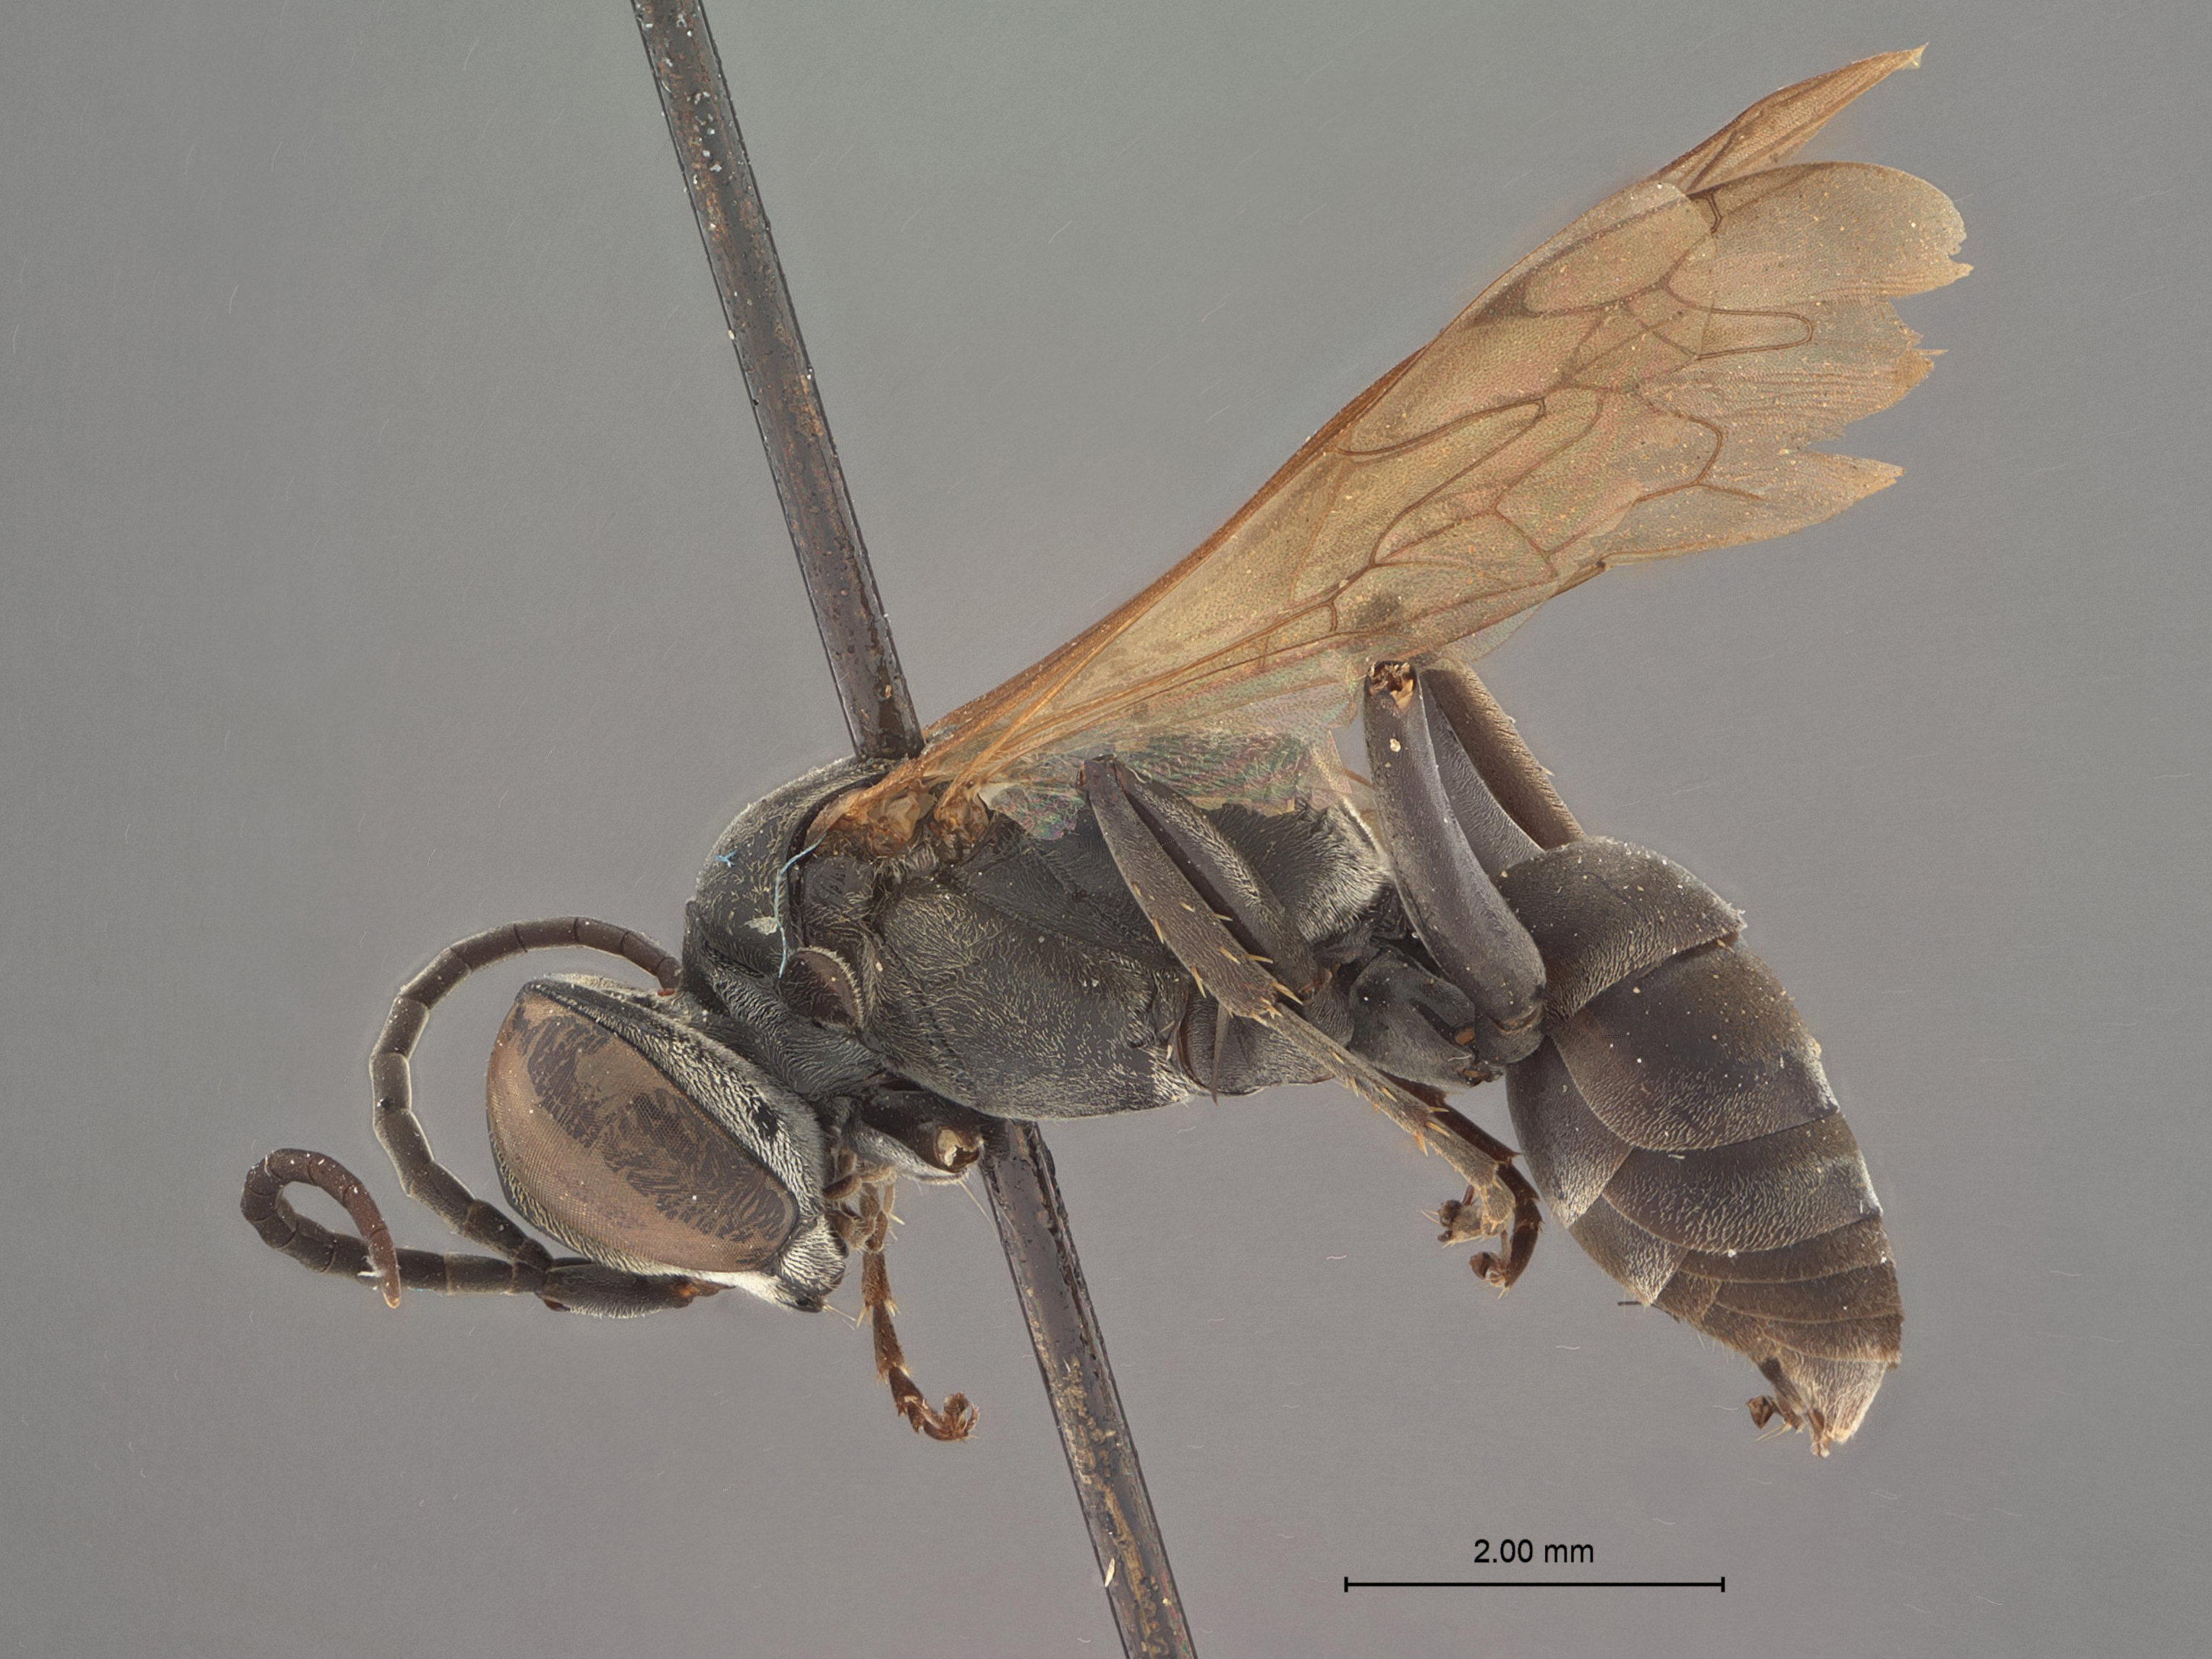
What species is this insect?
Notogonia manilensis
